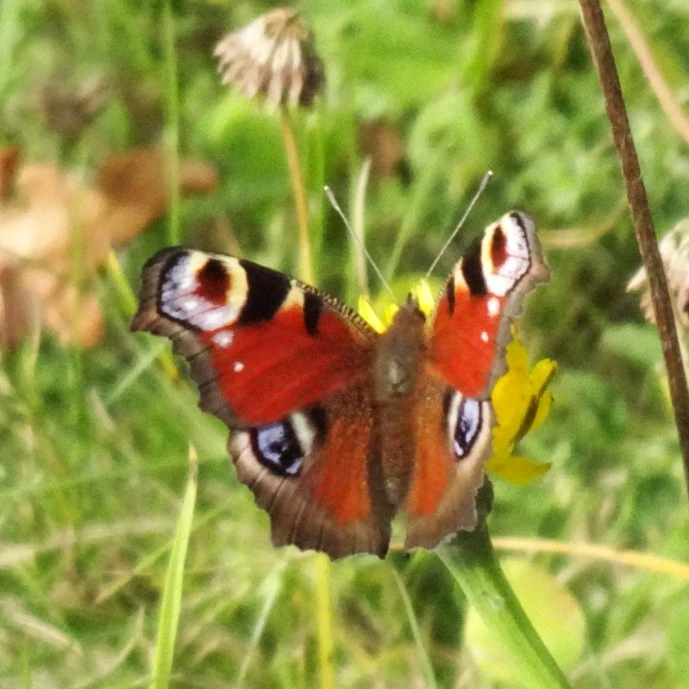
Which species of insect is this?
Aglais io
